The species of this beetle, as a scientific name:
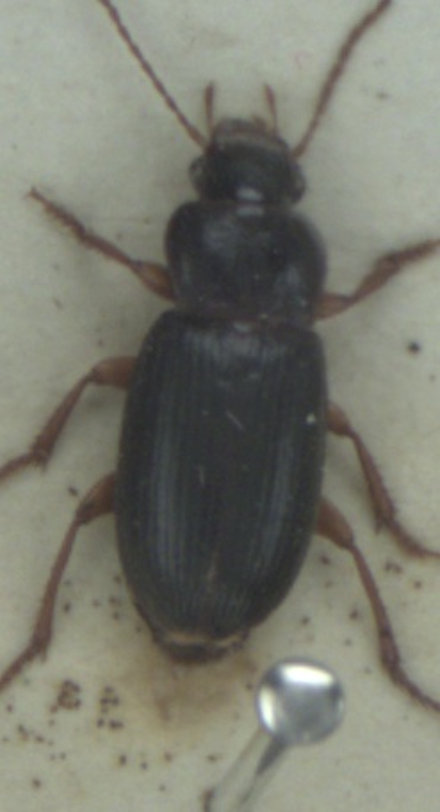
Ophonus rufibarbis
